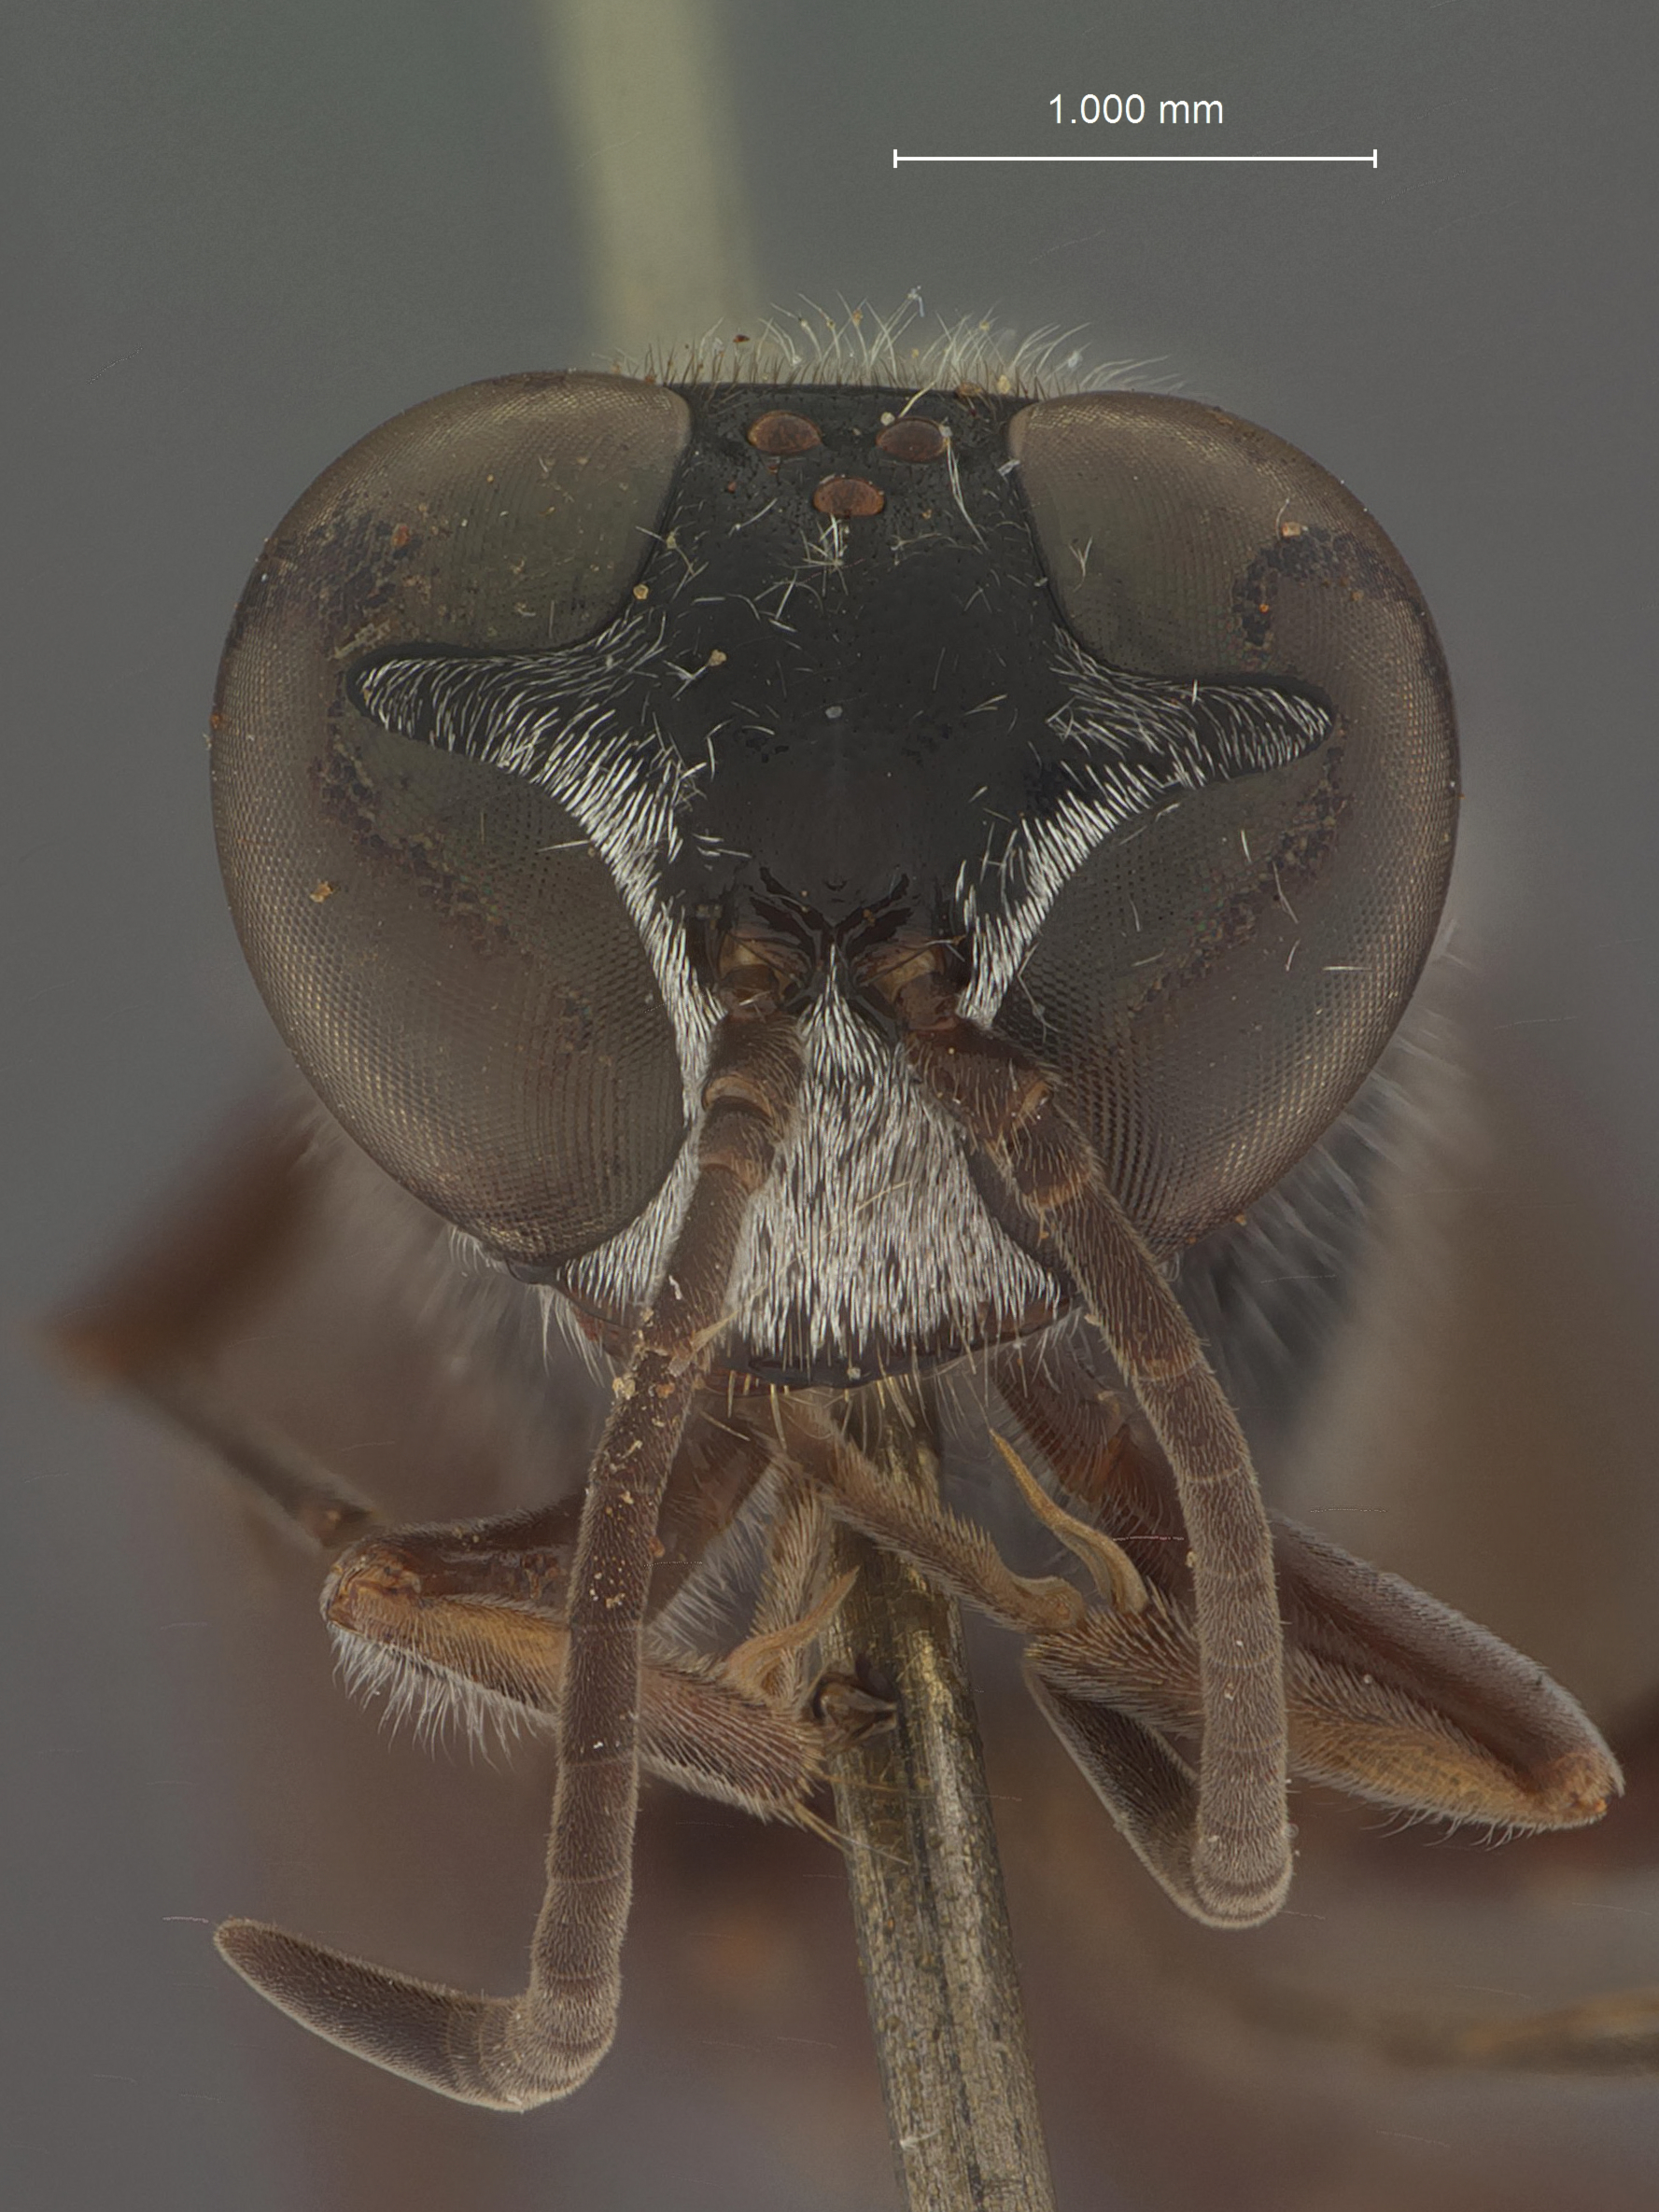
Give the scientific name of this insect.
Trypoxylon menkei
